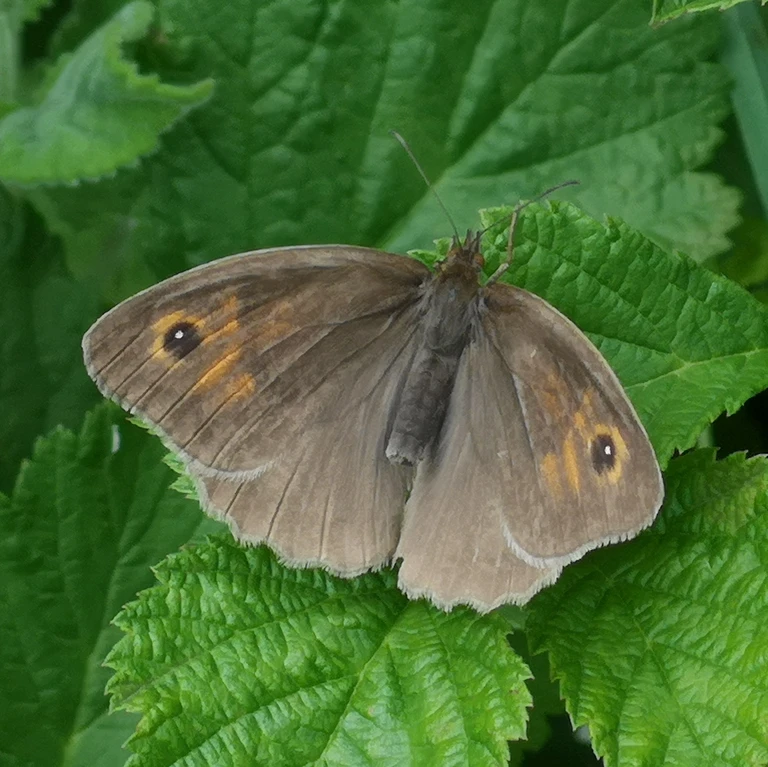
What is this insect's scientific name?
Maniola jurtina
